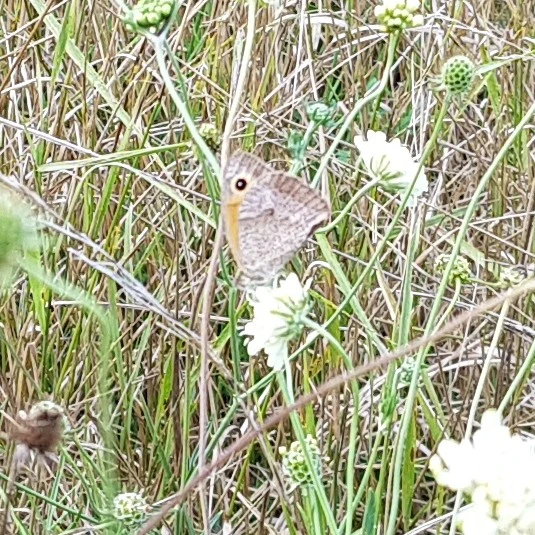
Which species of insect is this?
Maniola jurtina
